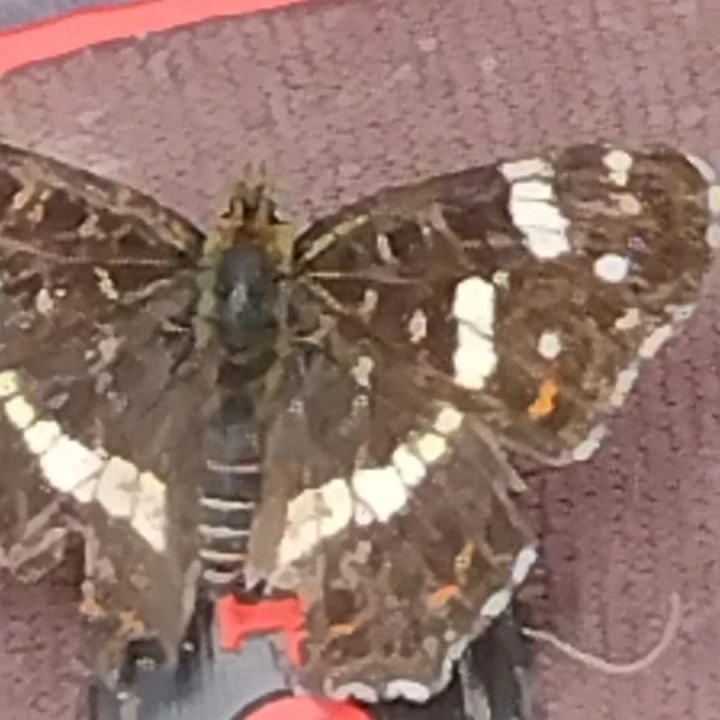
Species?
Araschnia levana
